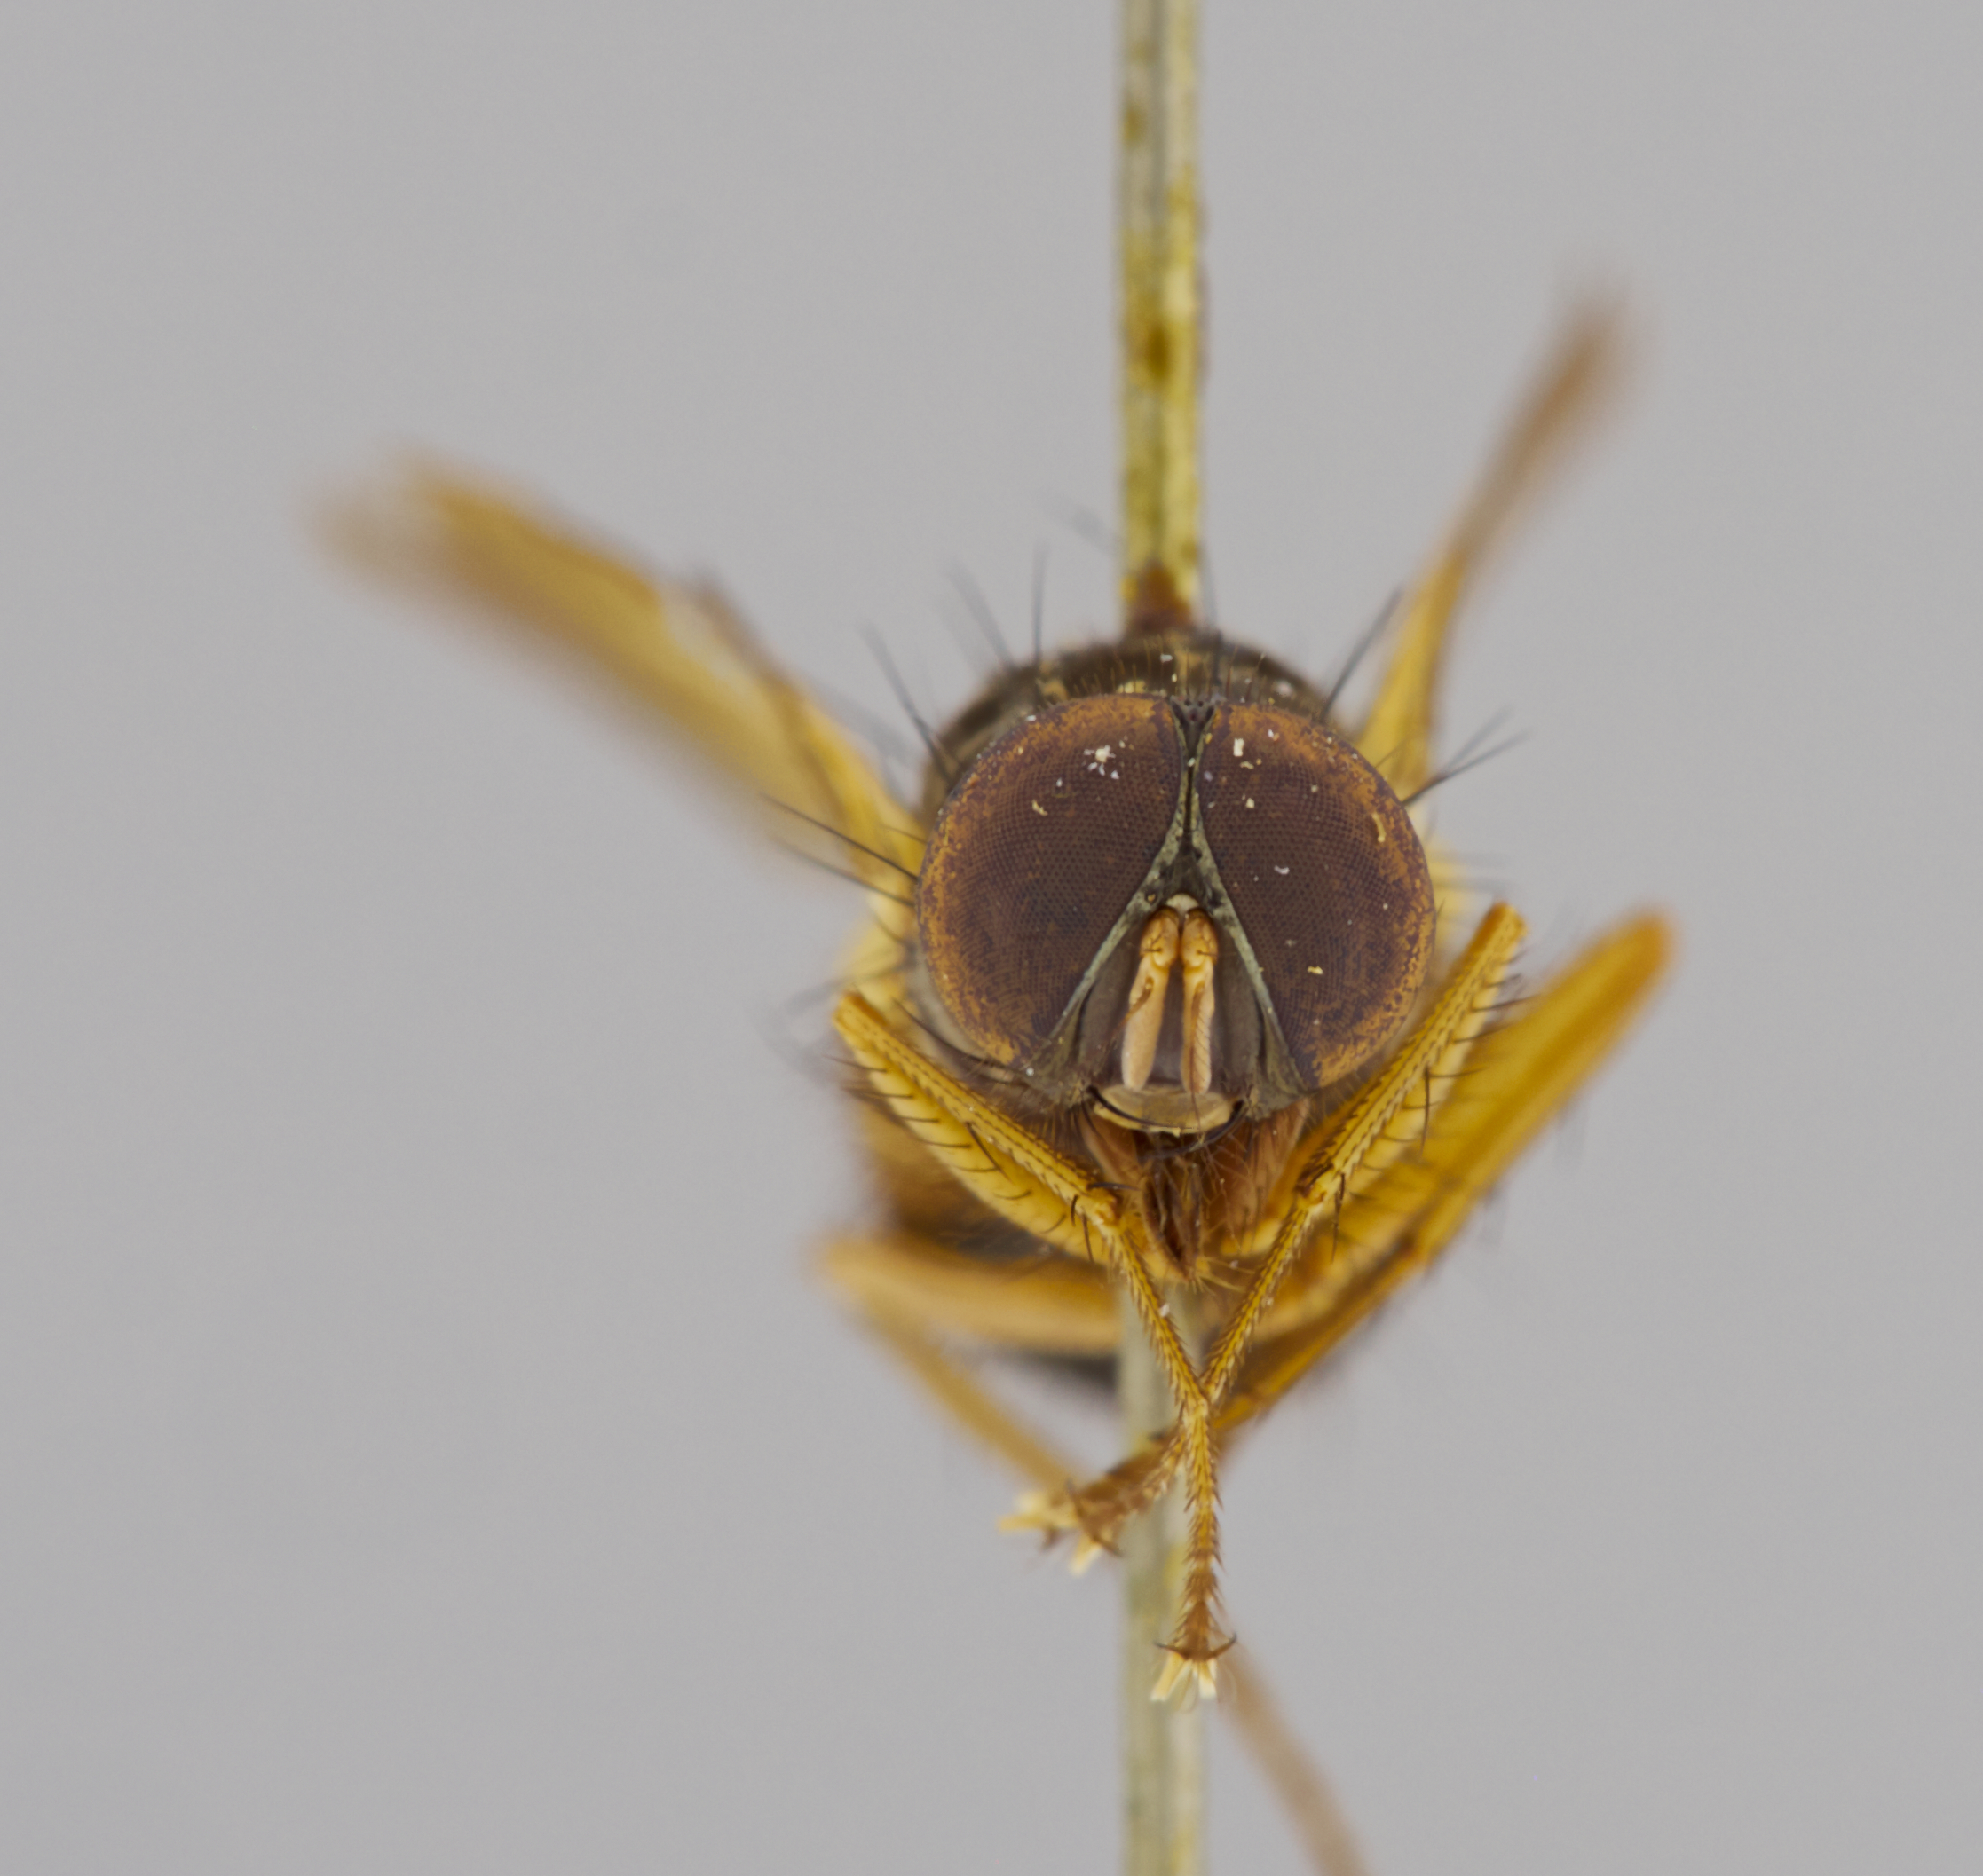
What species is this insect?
Dichaetomyia fulvitarsis
